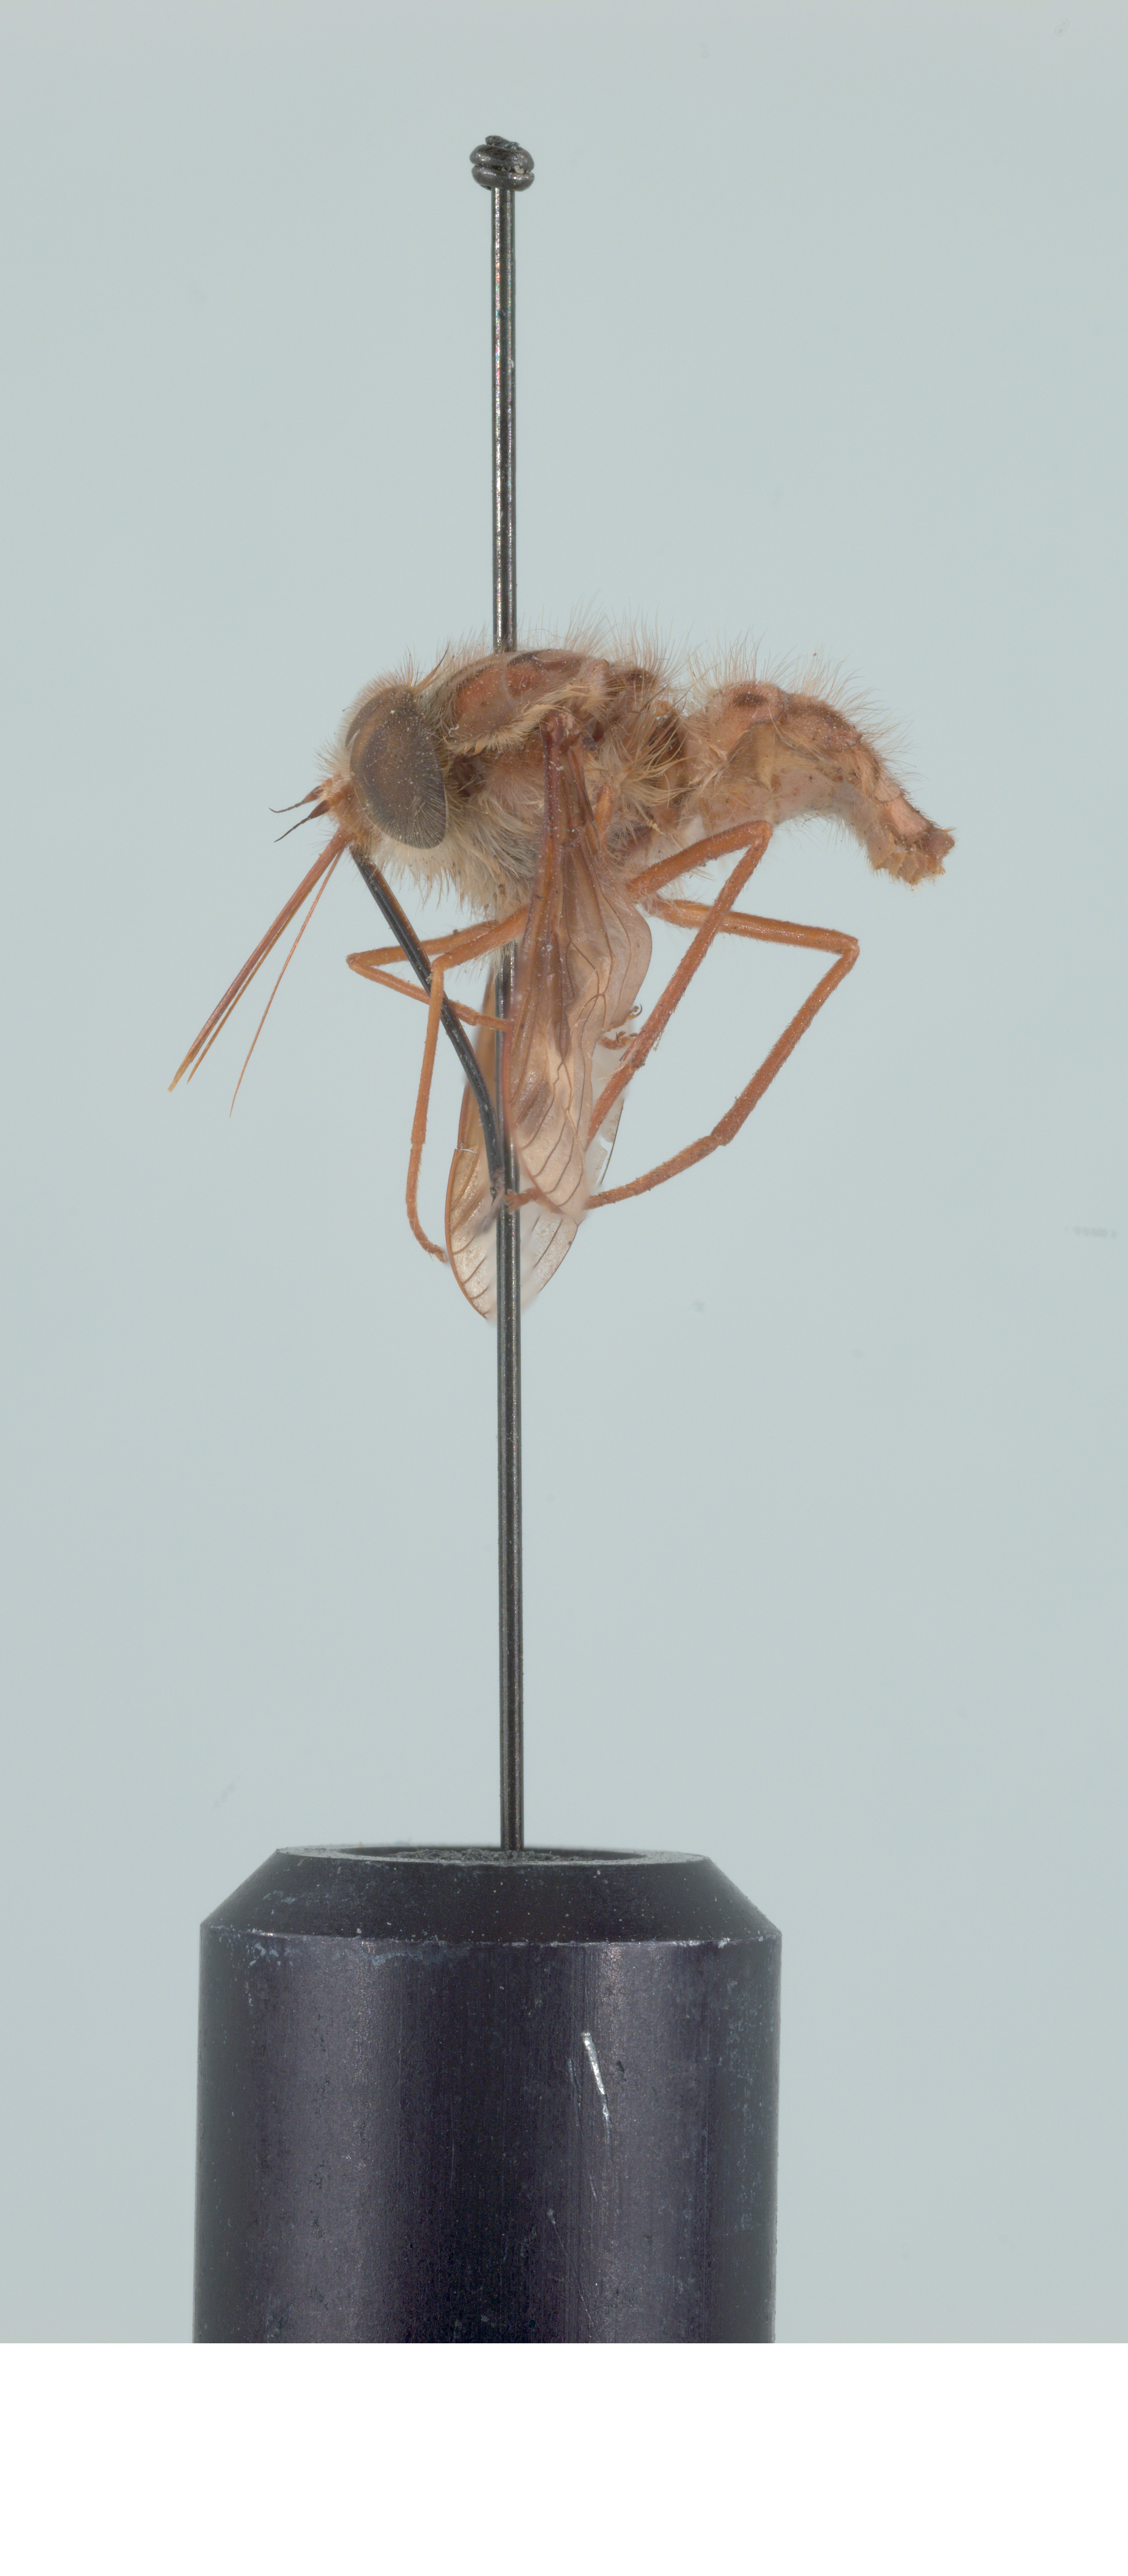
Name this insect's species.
Hirmoneura nubipennis (also Trichophthalma nubipennis)
